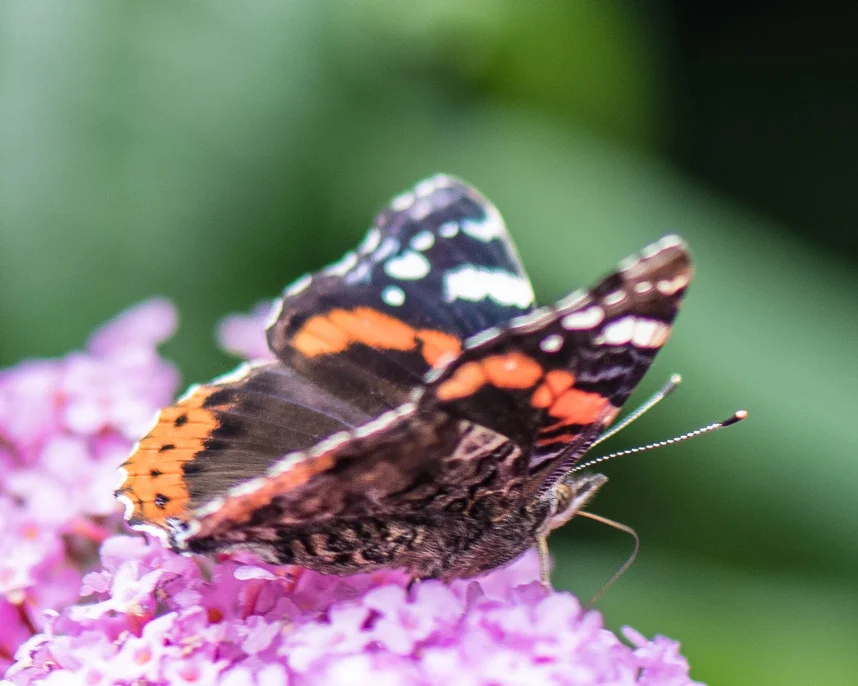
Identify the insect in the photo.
Vanessa atalanta
